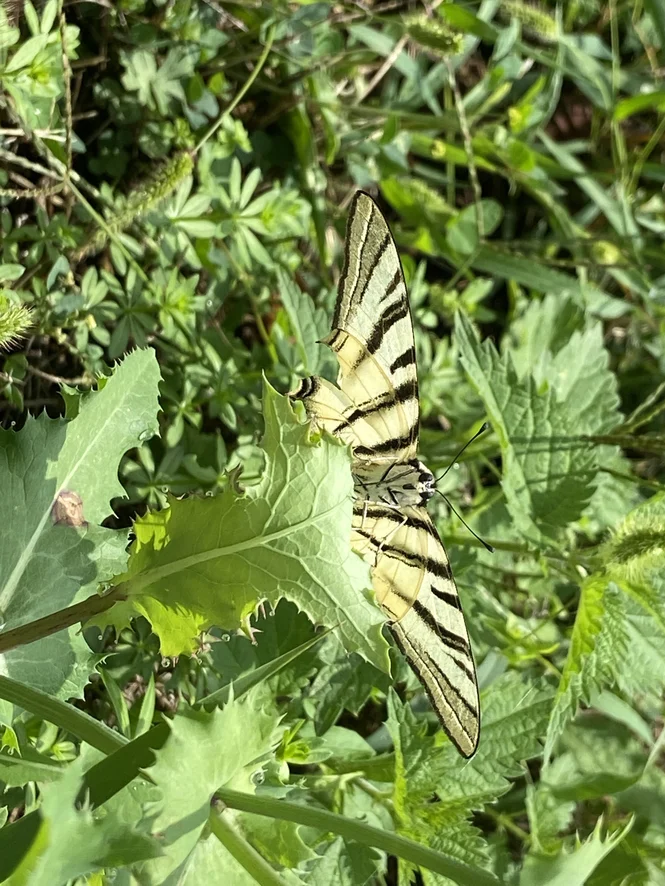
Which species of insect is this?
Iphiclides podalirius
